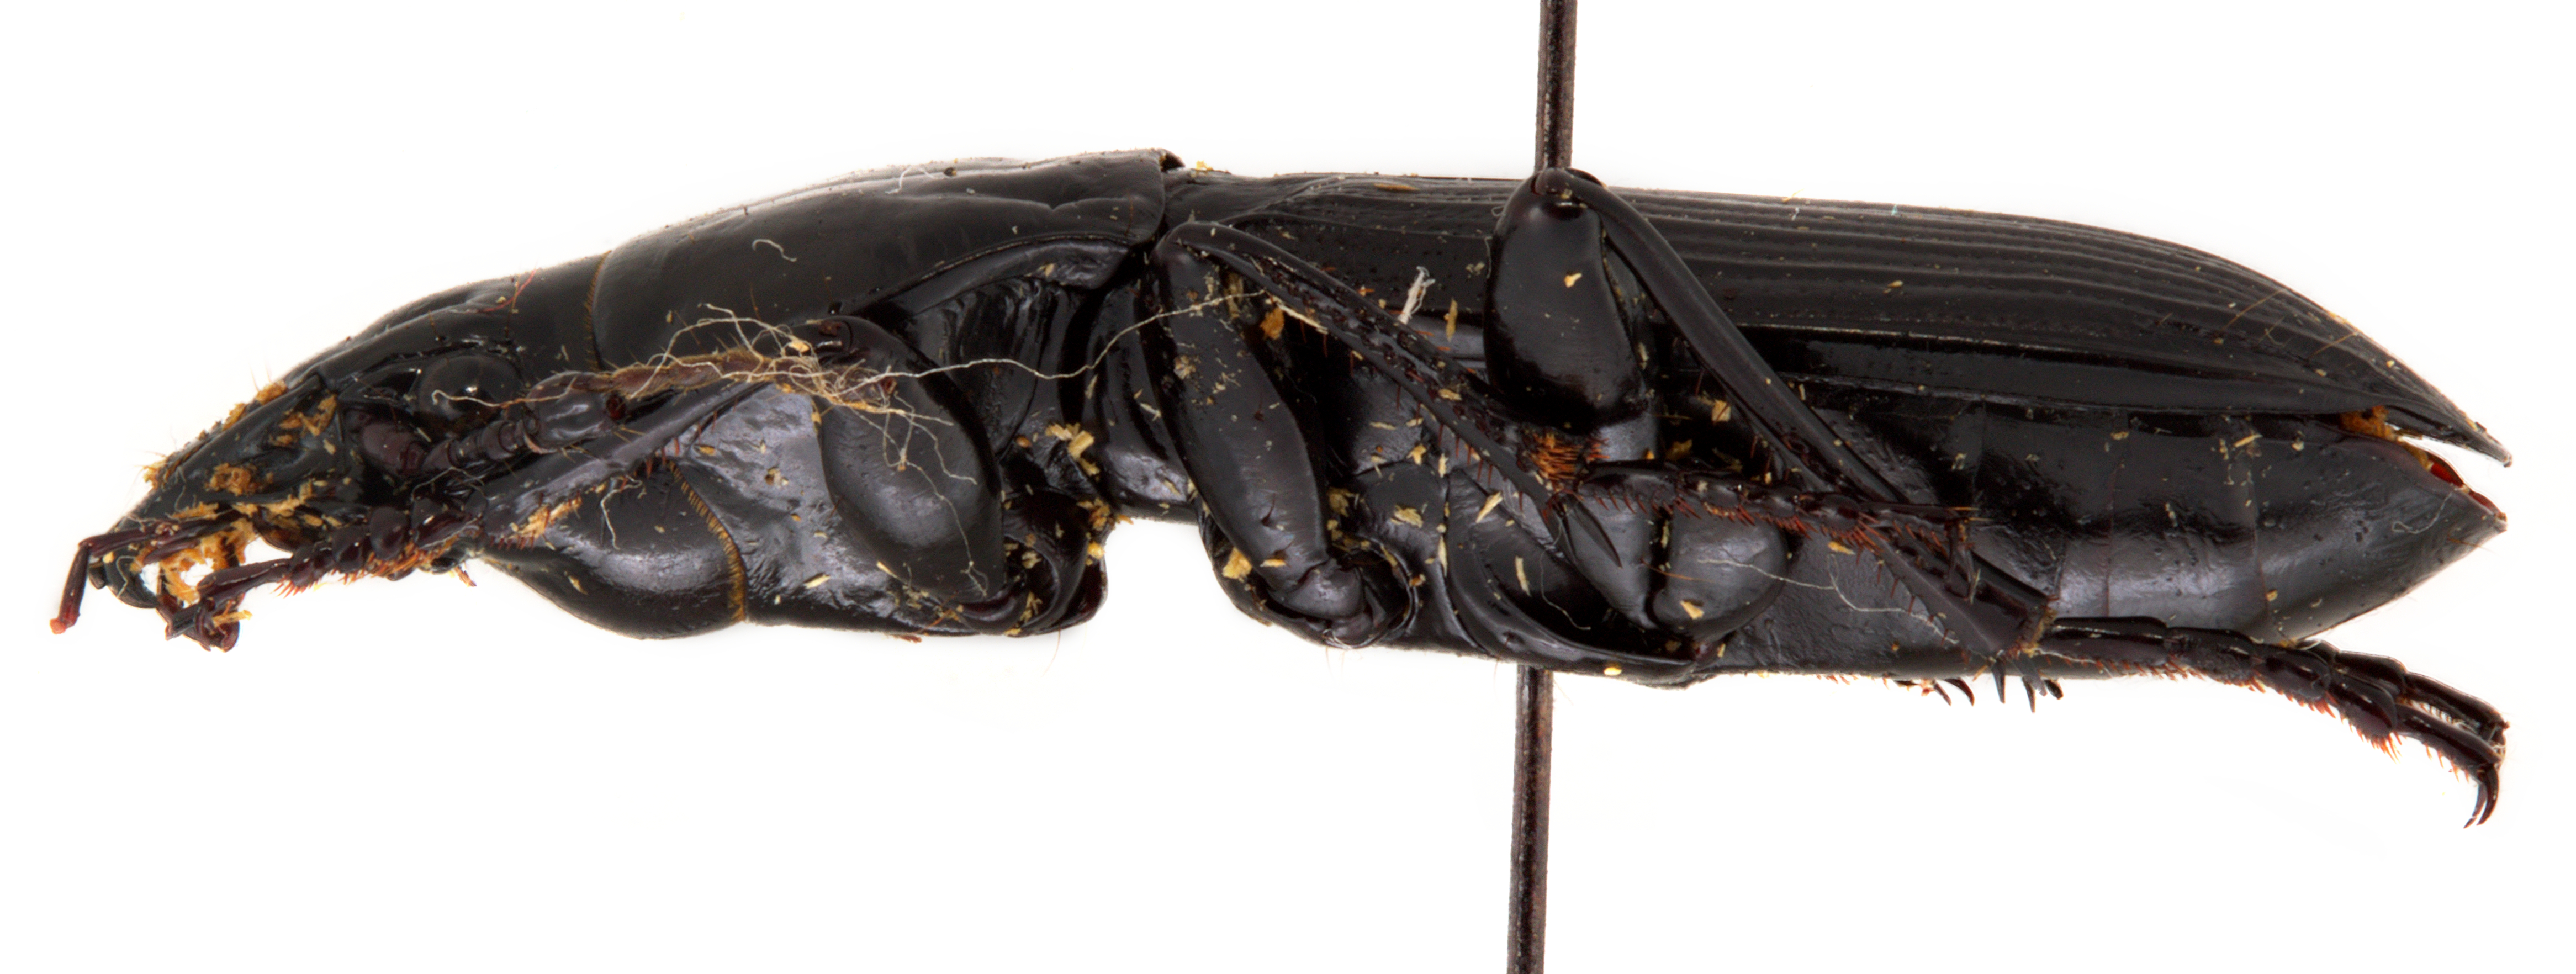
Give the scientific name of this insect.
Percus passerini
